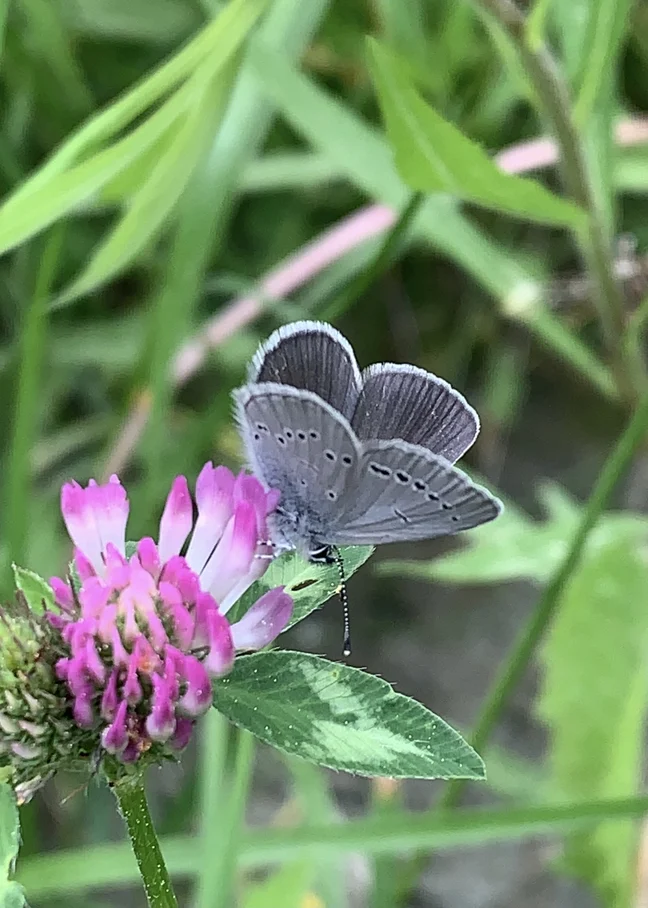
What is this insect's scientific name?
Cupido minimus
